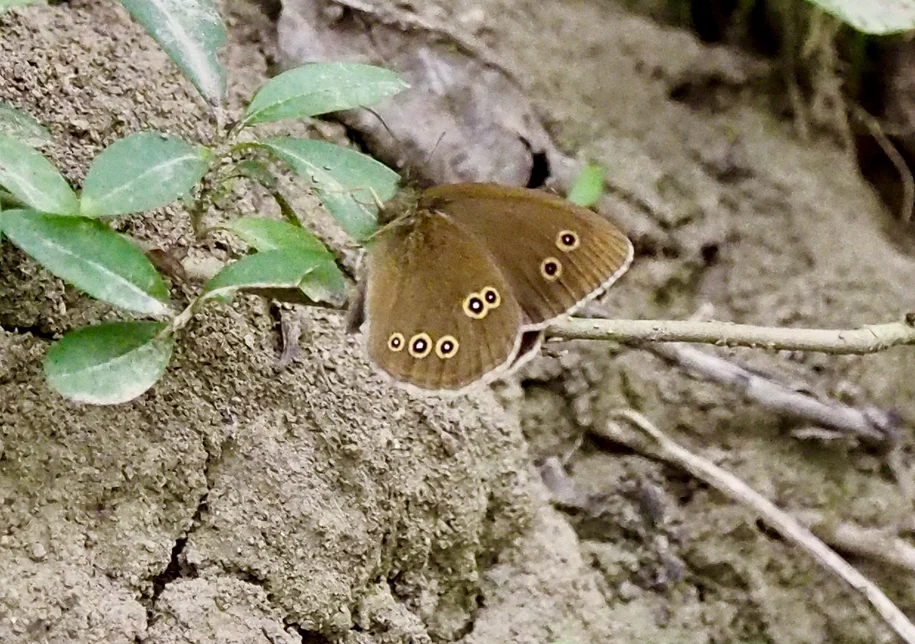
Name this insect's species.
Aphantopus hyperantus
